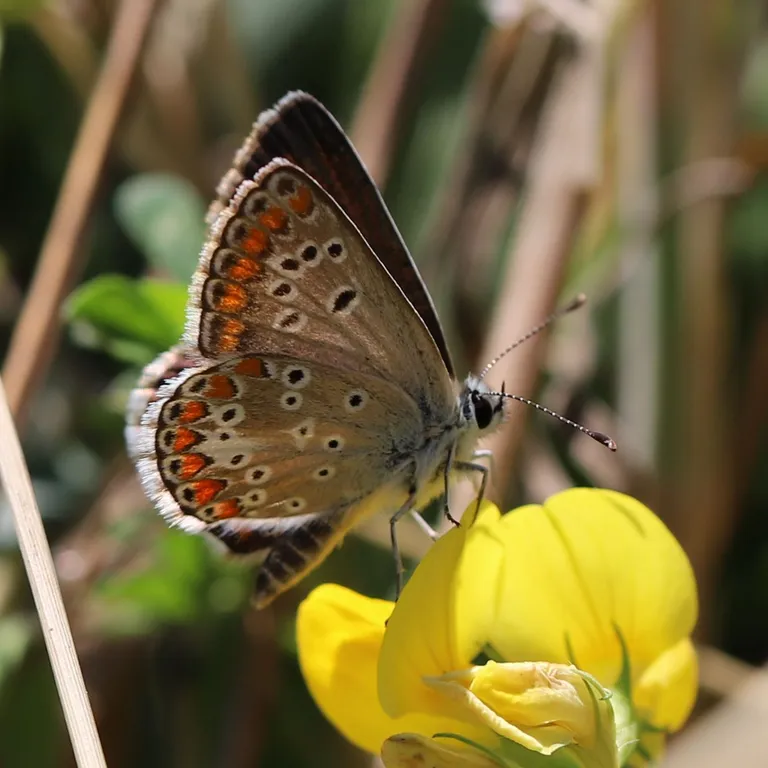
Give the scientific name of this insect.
Aricia agestis/artaxerxes
